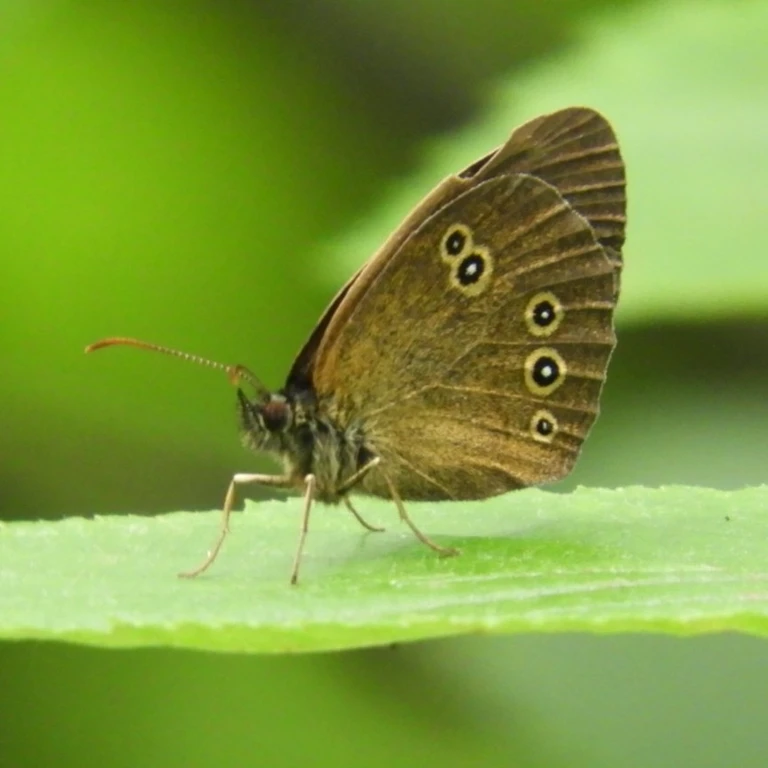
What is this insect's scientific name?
Aphantopus hyperantus
